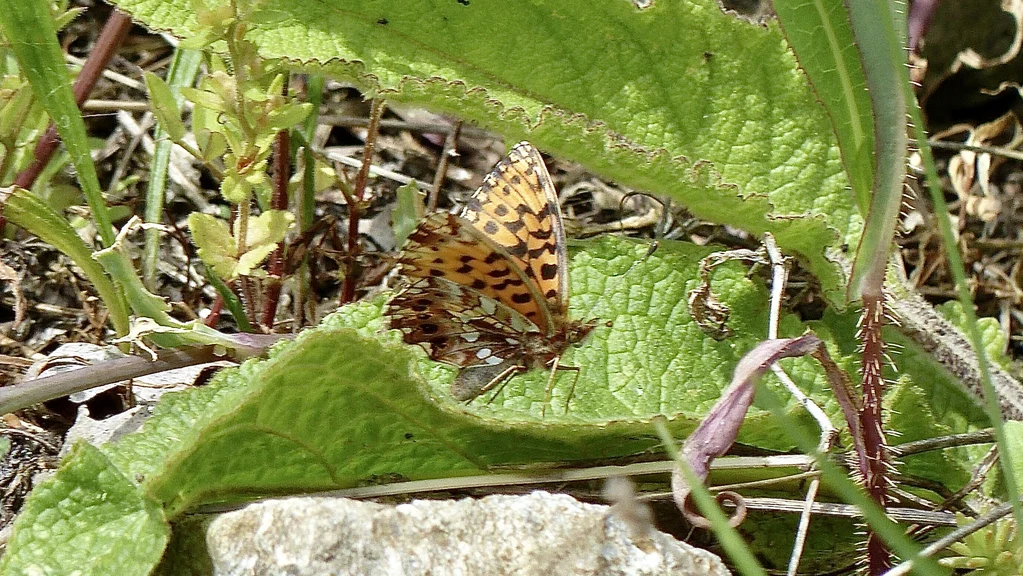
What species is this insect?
Boloria dia
